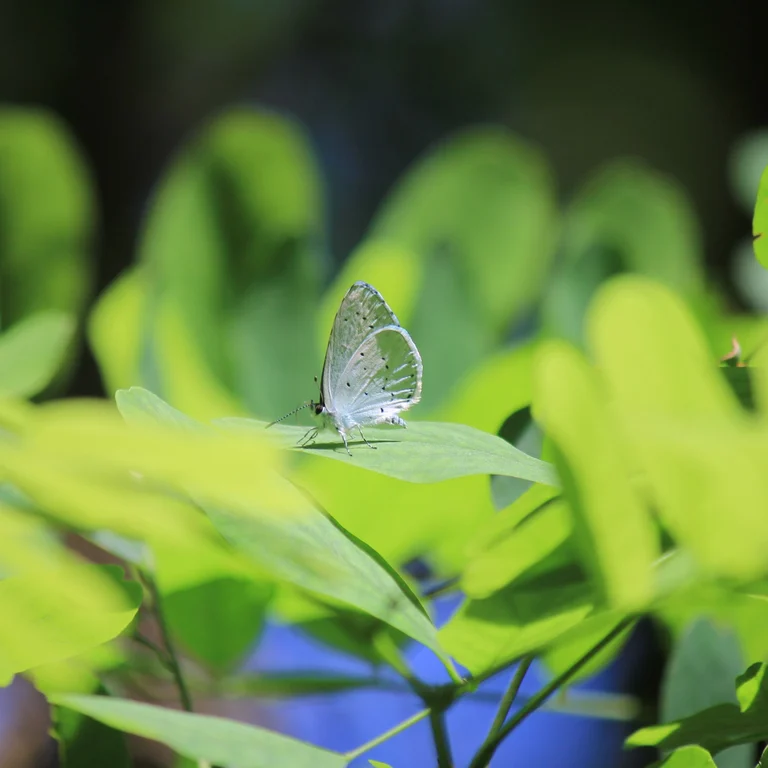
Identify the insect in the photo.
Celastrina argiolus
